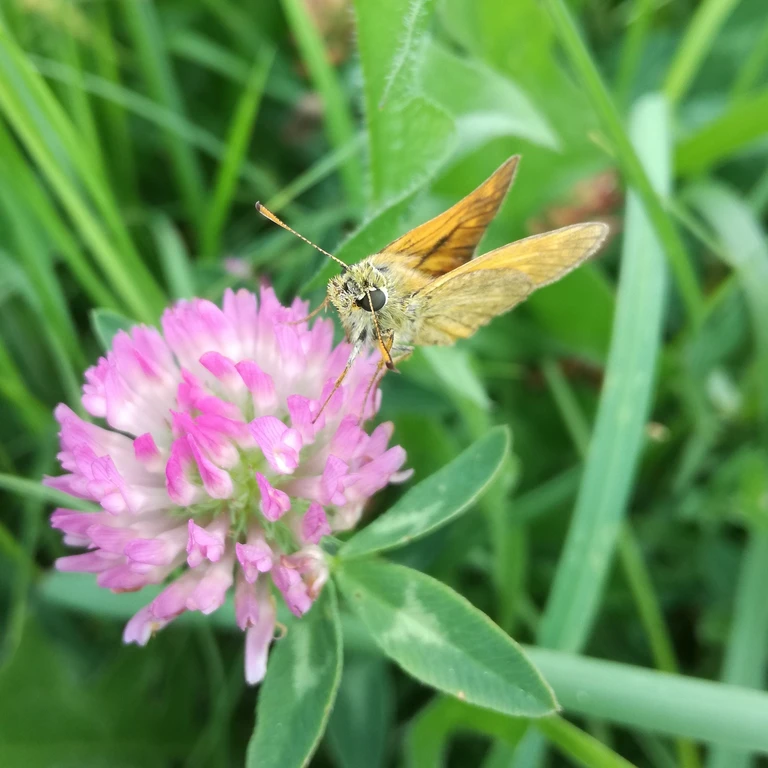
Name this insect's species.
Ochlodes sylvanus (also Ochlodes venata)
